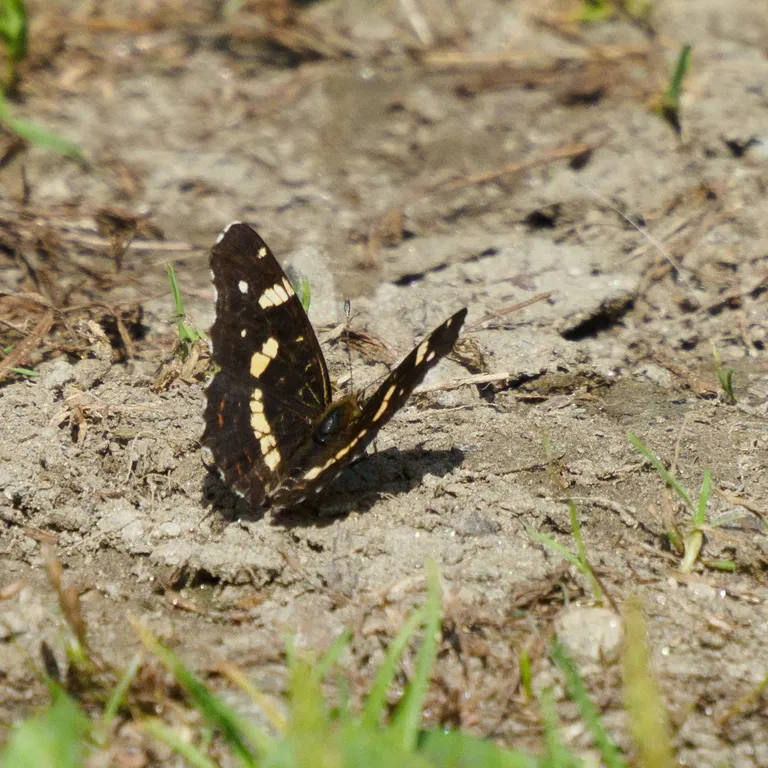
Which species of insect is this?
Araschnia levana
